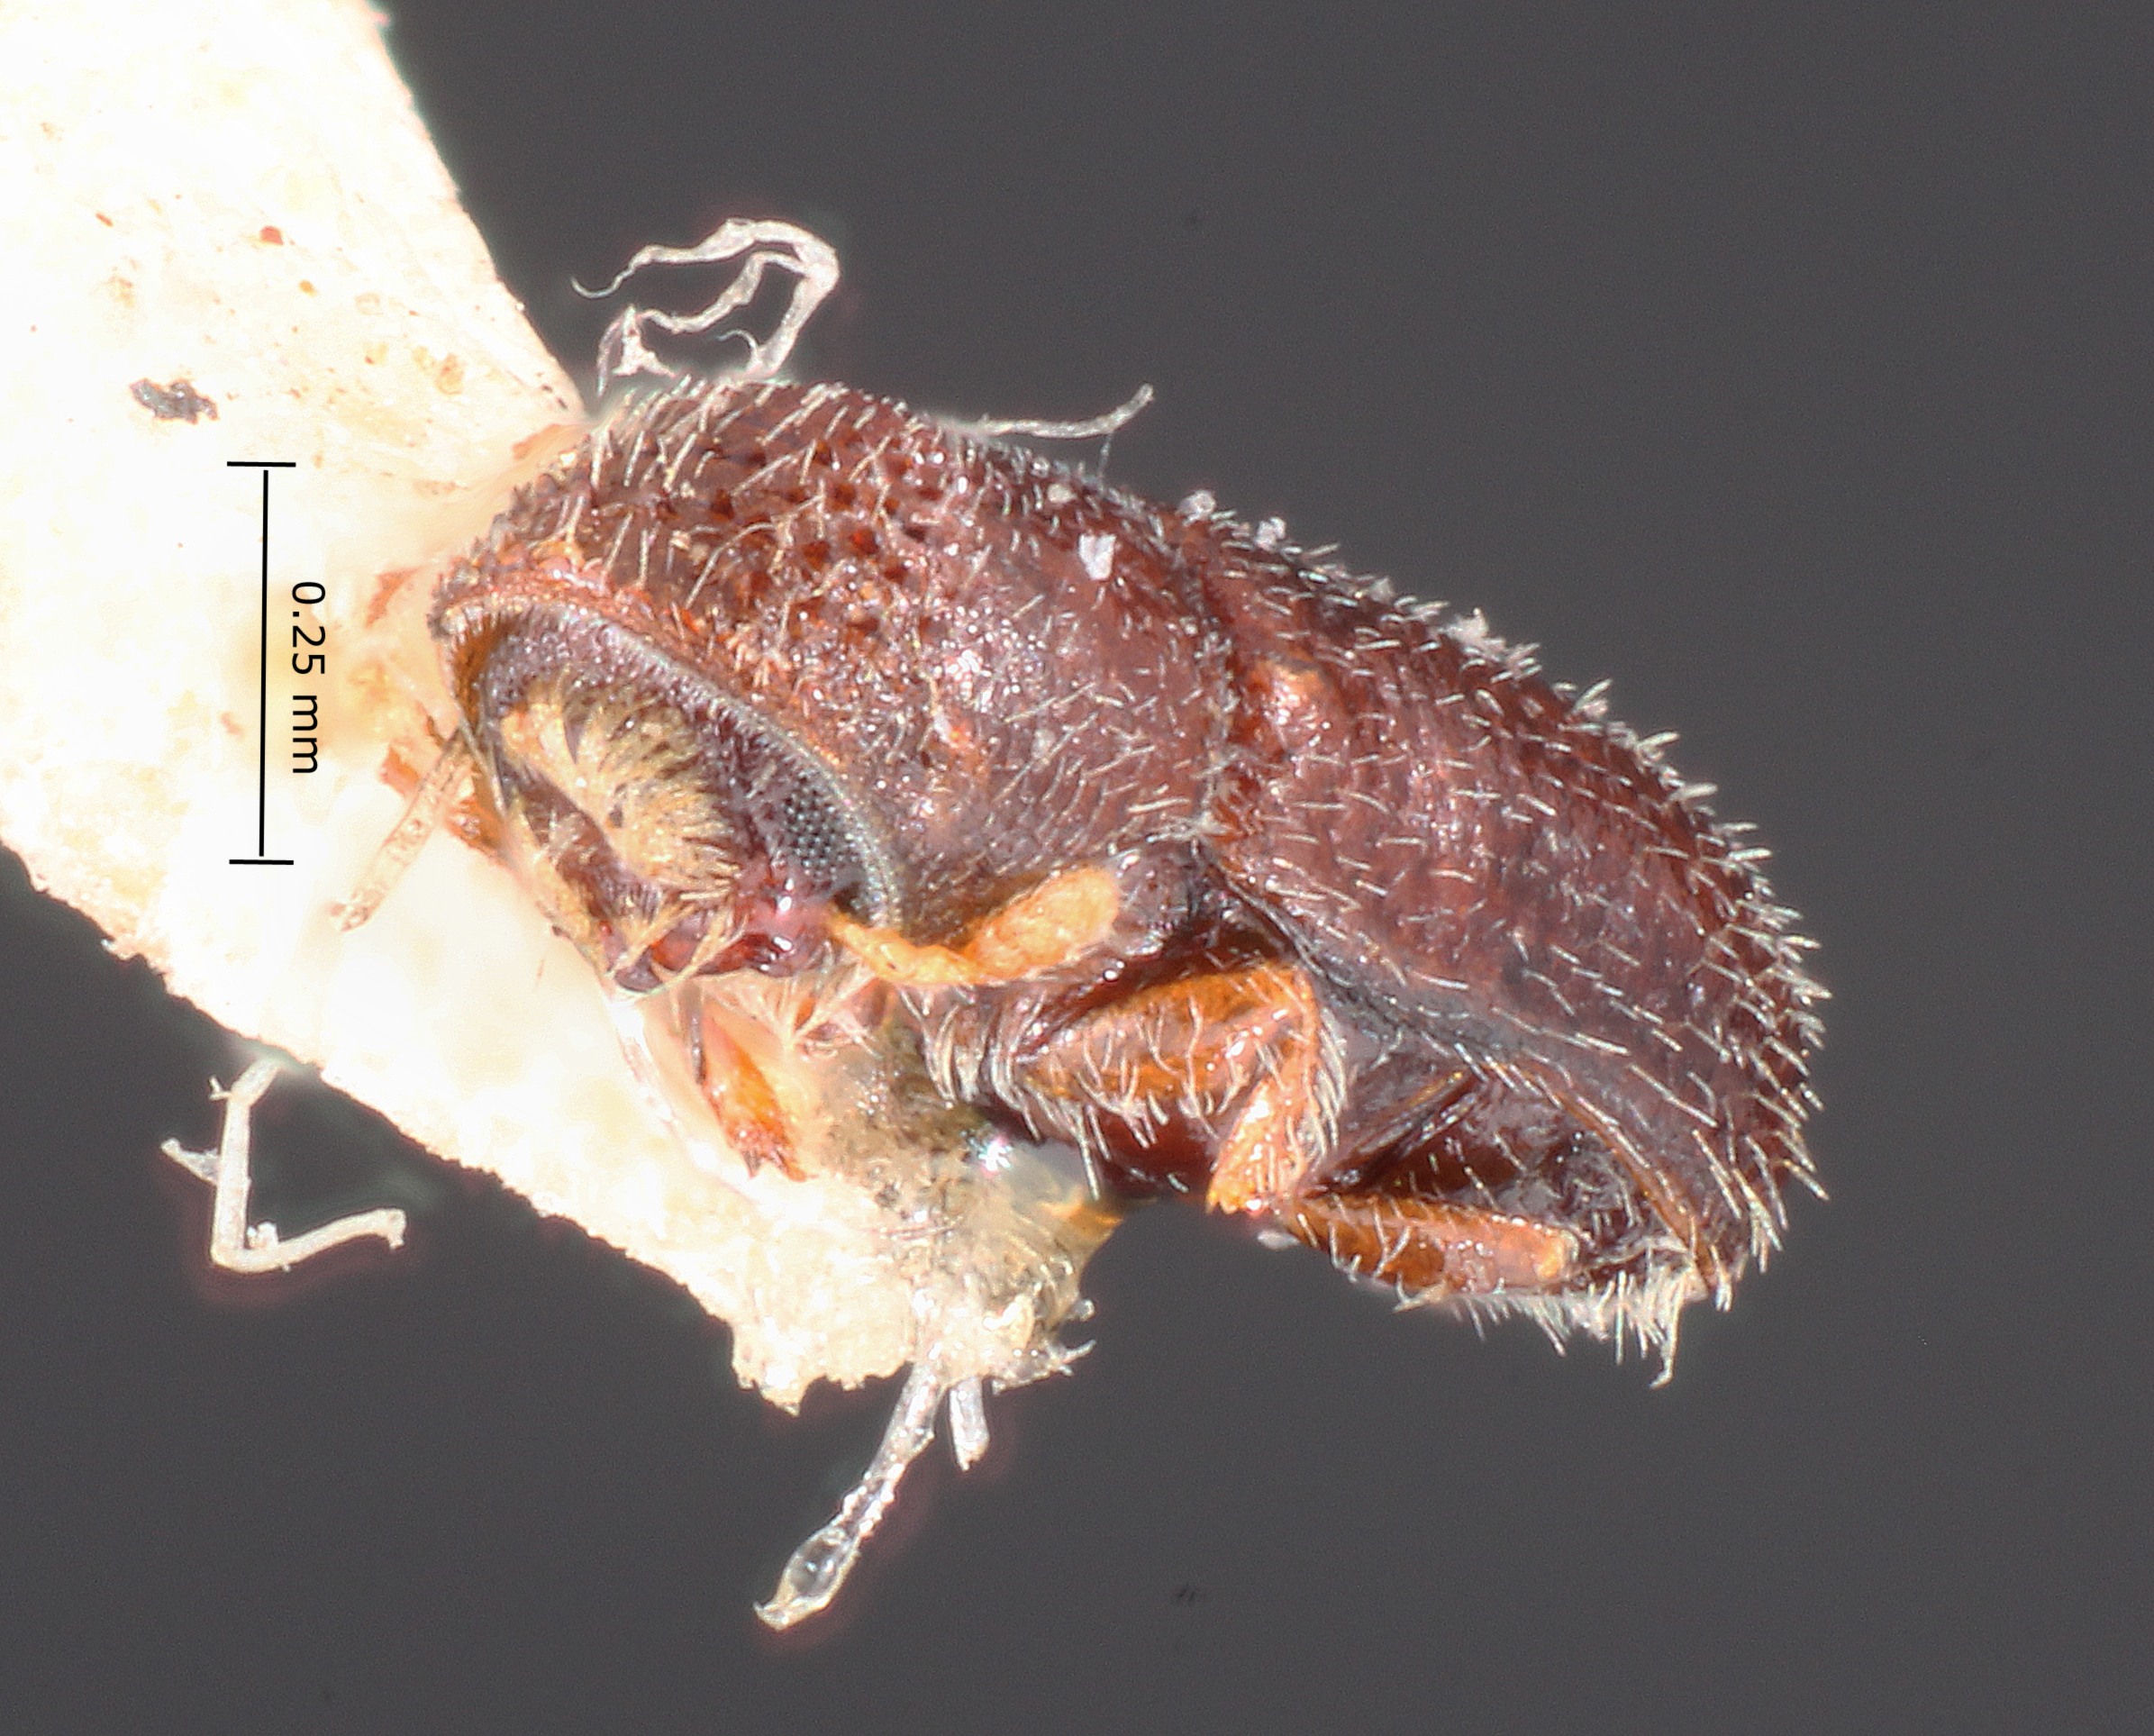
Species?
Pseudopityophthorus fagi
